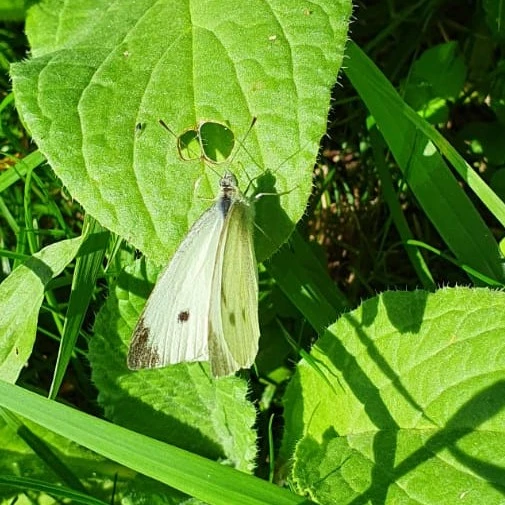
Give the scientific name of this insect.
Pieris rapae
